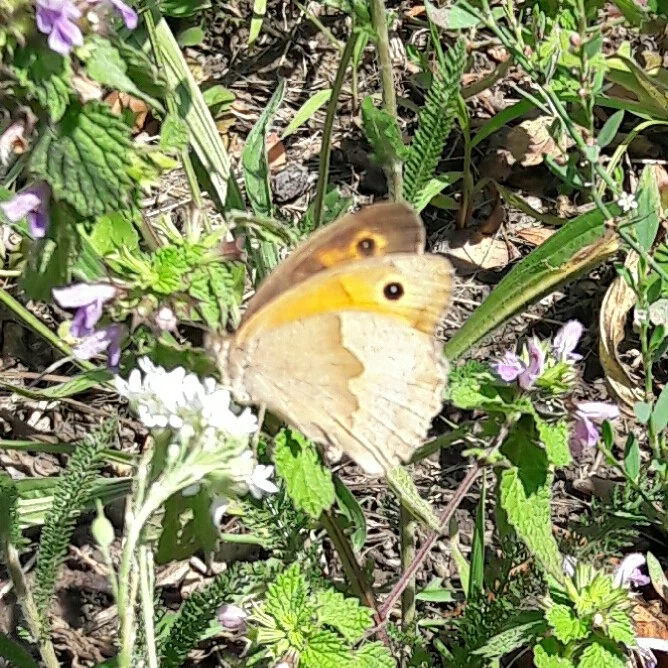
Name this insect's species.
Maniola jurtina
